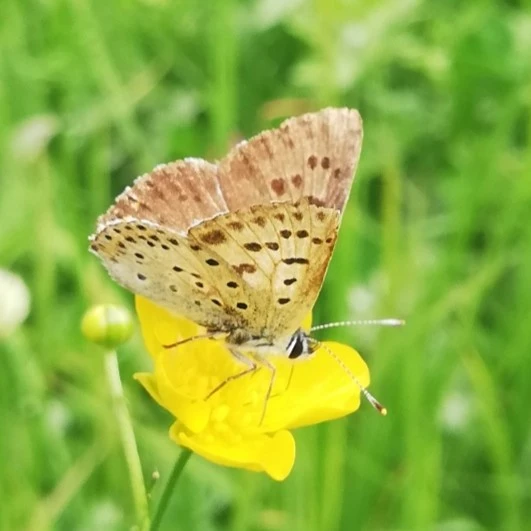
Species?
Lycaena tityrus (also Loweia tityrus)
